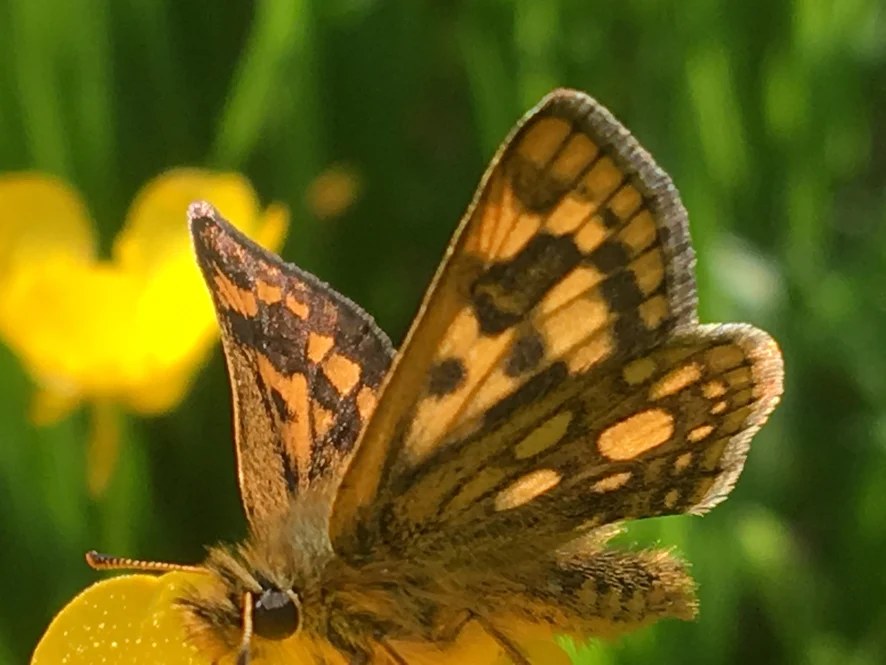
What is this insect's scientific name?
Carterocephalus palaemon
